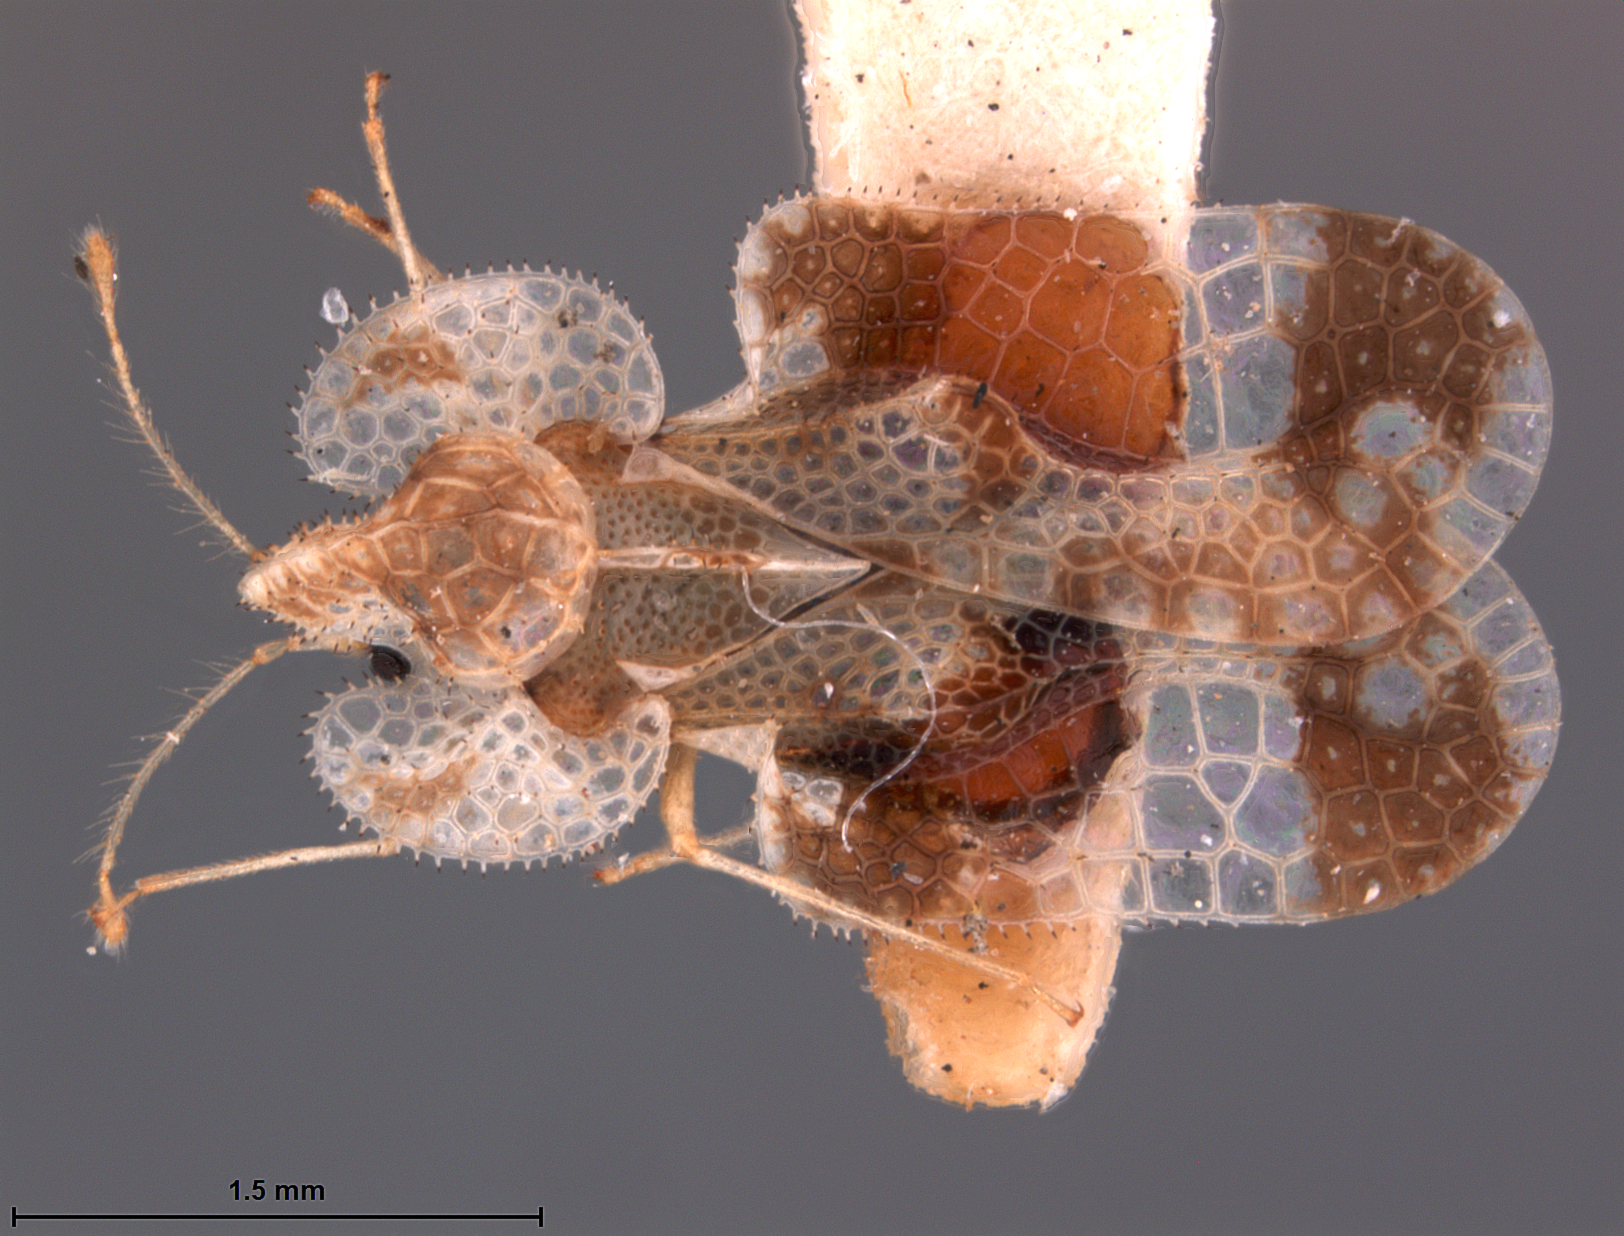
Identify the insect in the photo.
Corythucha scitula
